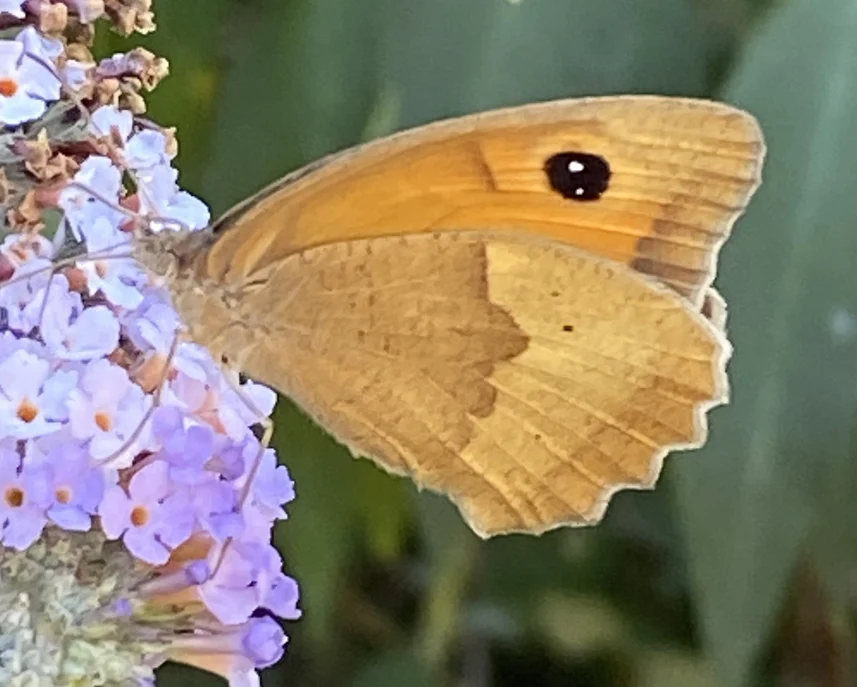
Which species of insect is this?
Maniola jurtina
